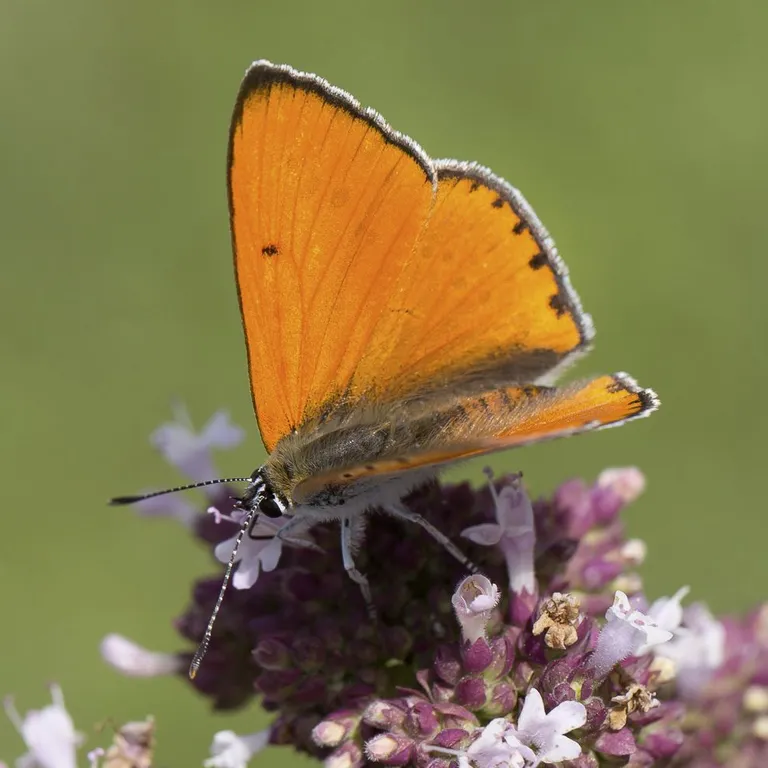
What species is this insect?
Lycaena dispar
